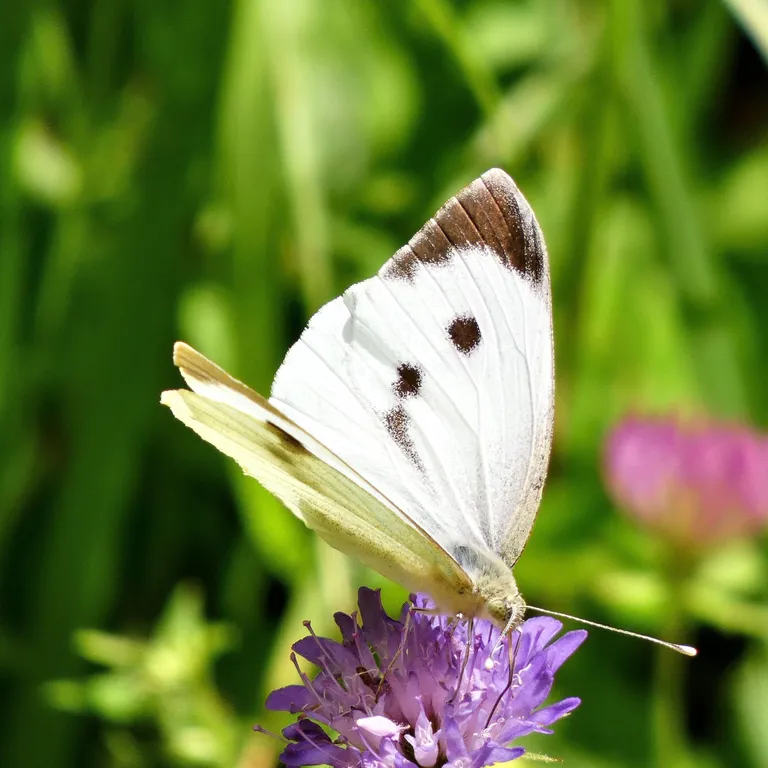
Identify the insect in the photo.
Pieris brassicae
